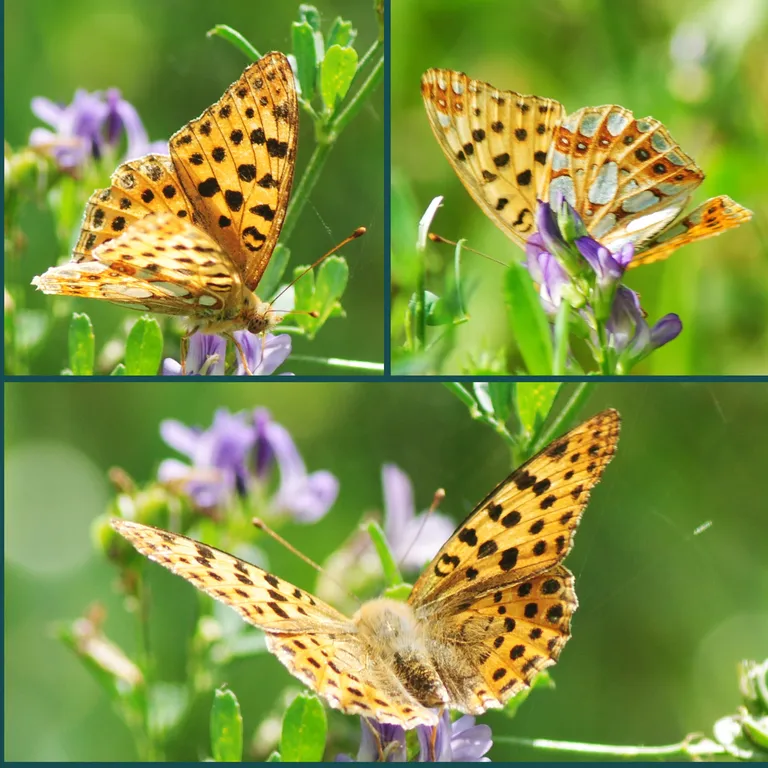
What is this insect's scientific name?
Issoria lathonia
